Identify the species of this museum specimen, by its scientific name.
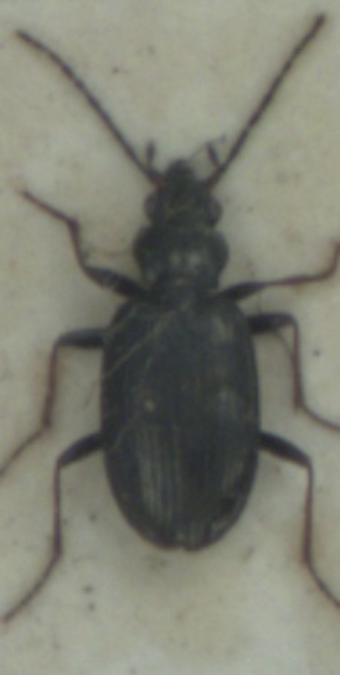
Bembidion tibiale
